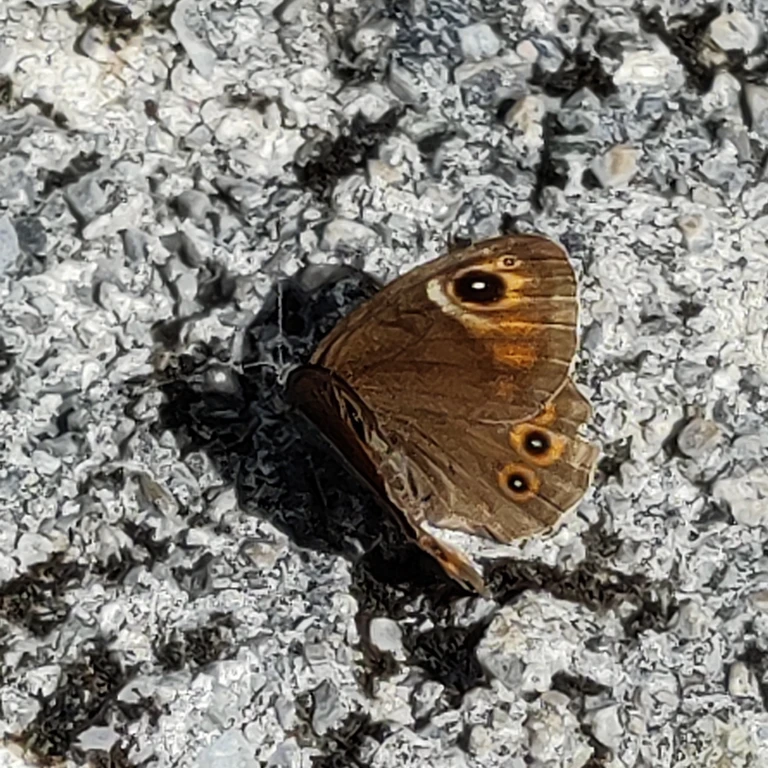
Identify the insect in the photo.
Lasiommata maera (also Pararge maera)
